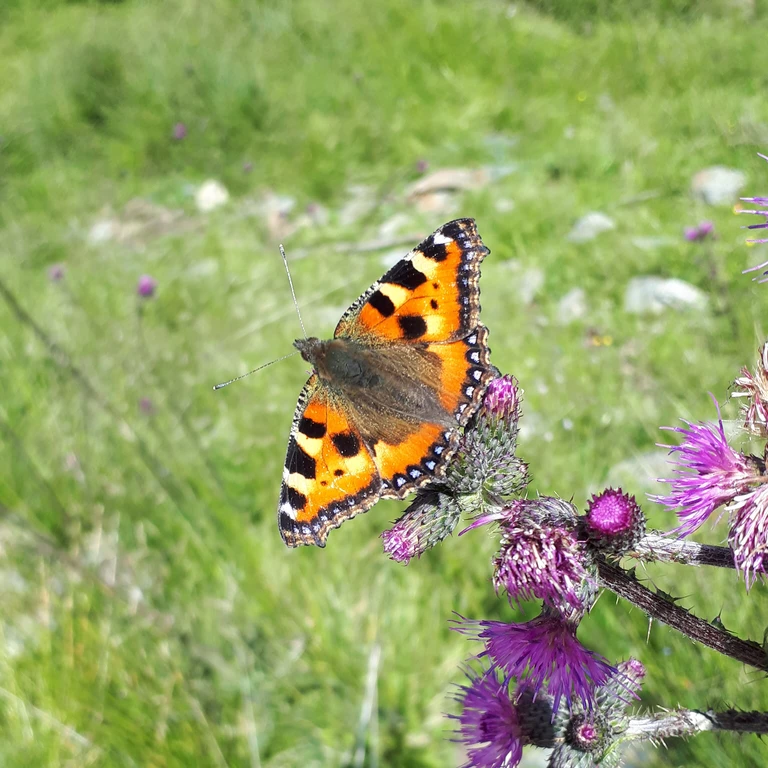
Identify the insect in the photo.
Aglais urticae
